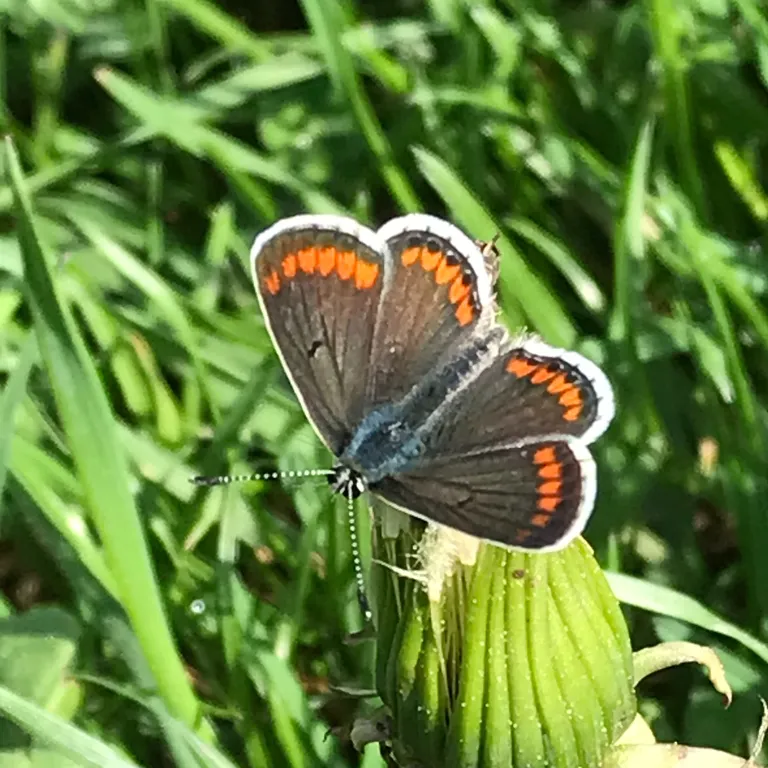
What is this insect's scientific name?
Aricia agestis/artaxerxes
